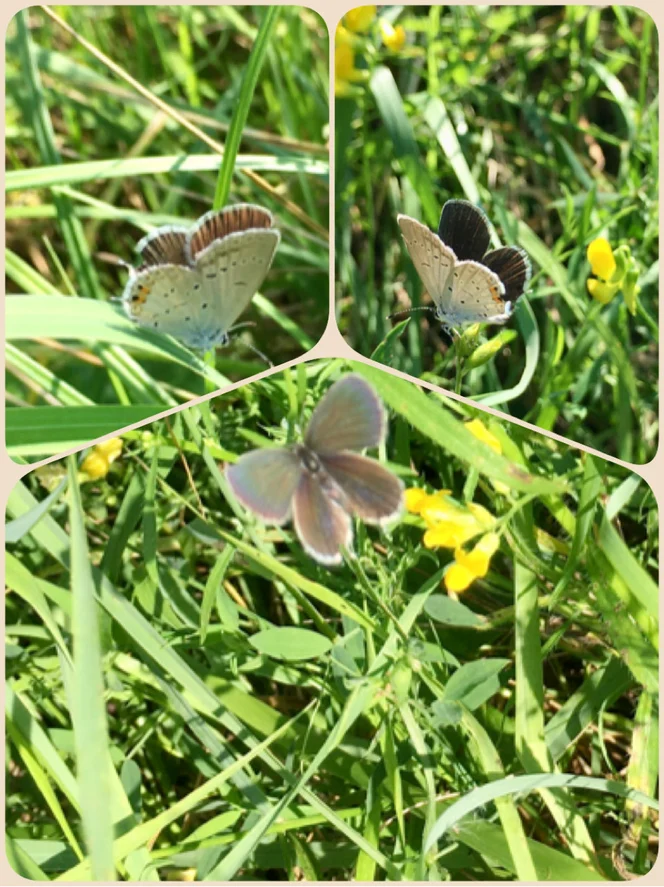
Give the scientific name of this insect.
Cupido argiades (also Elkalyce argiades)
